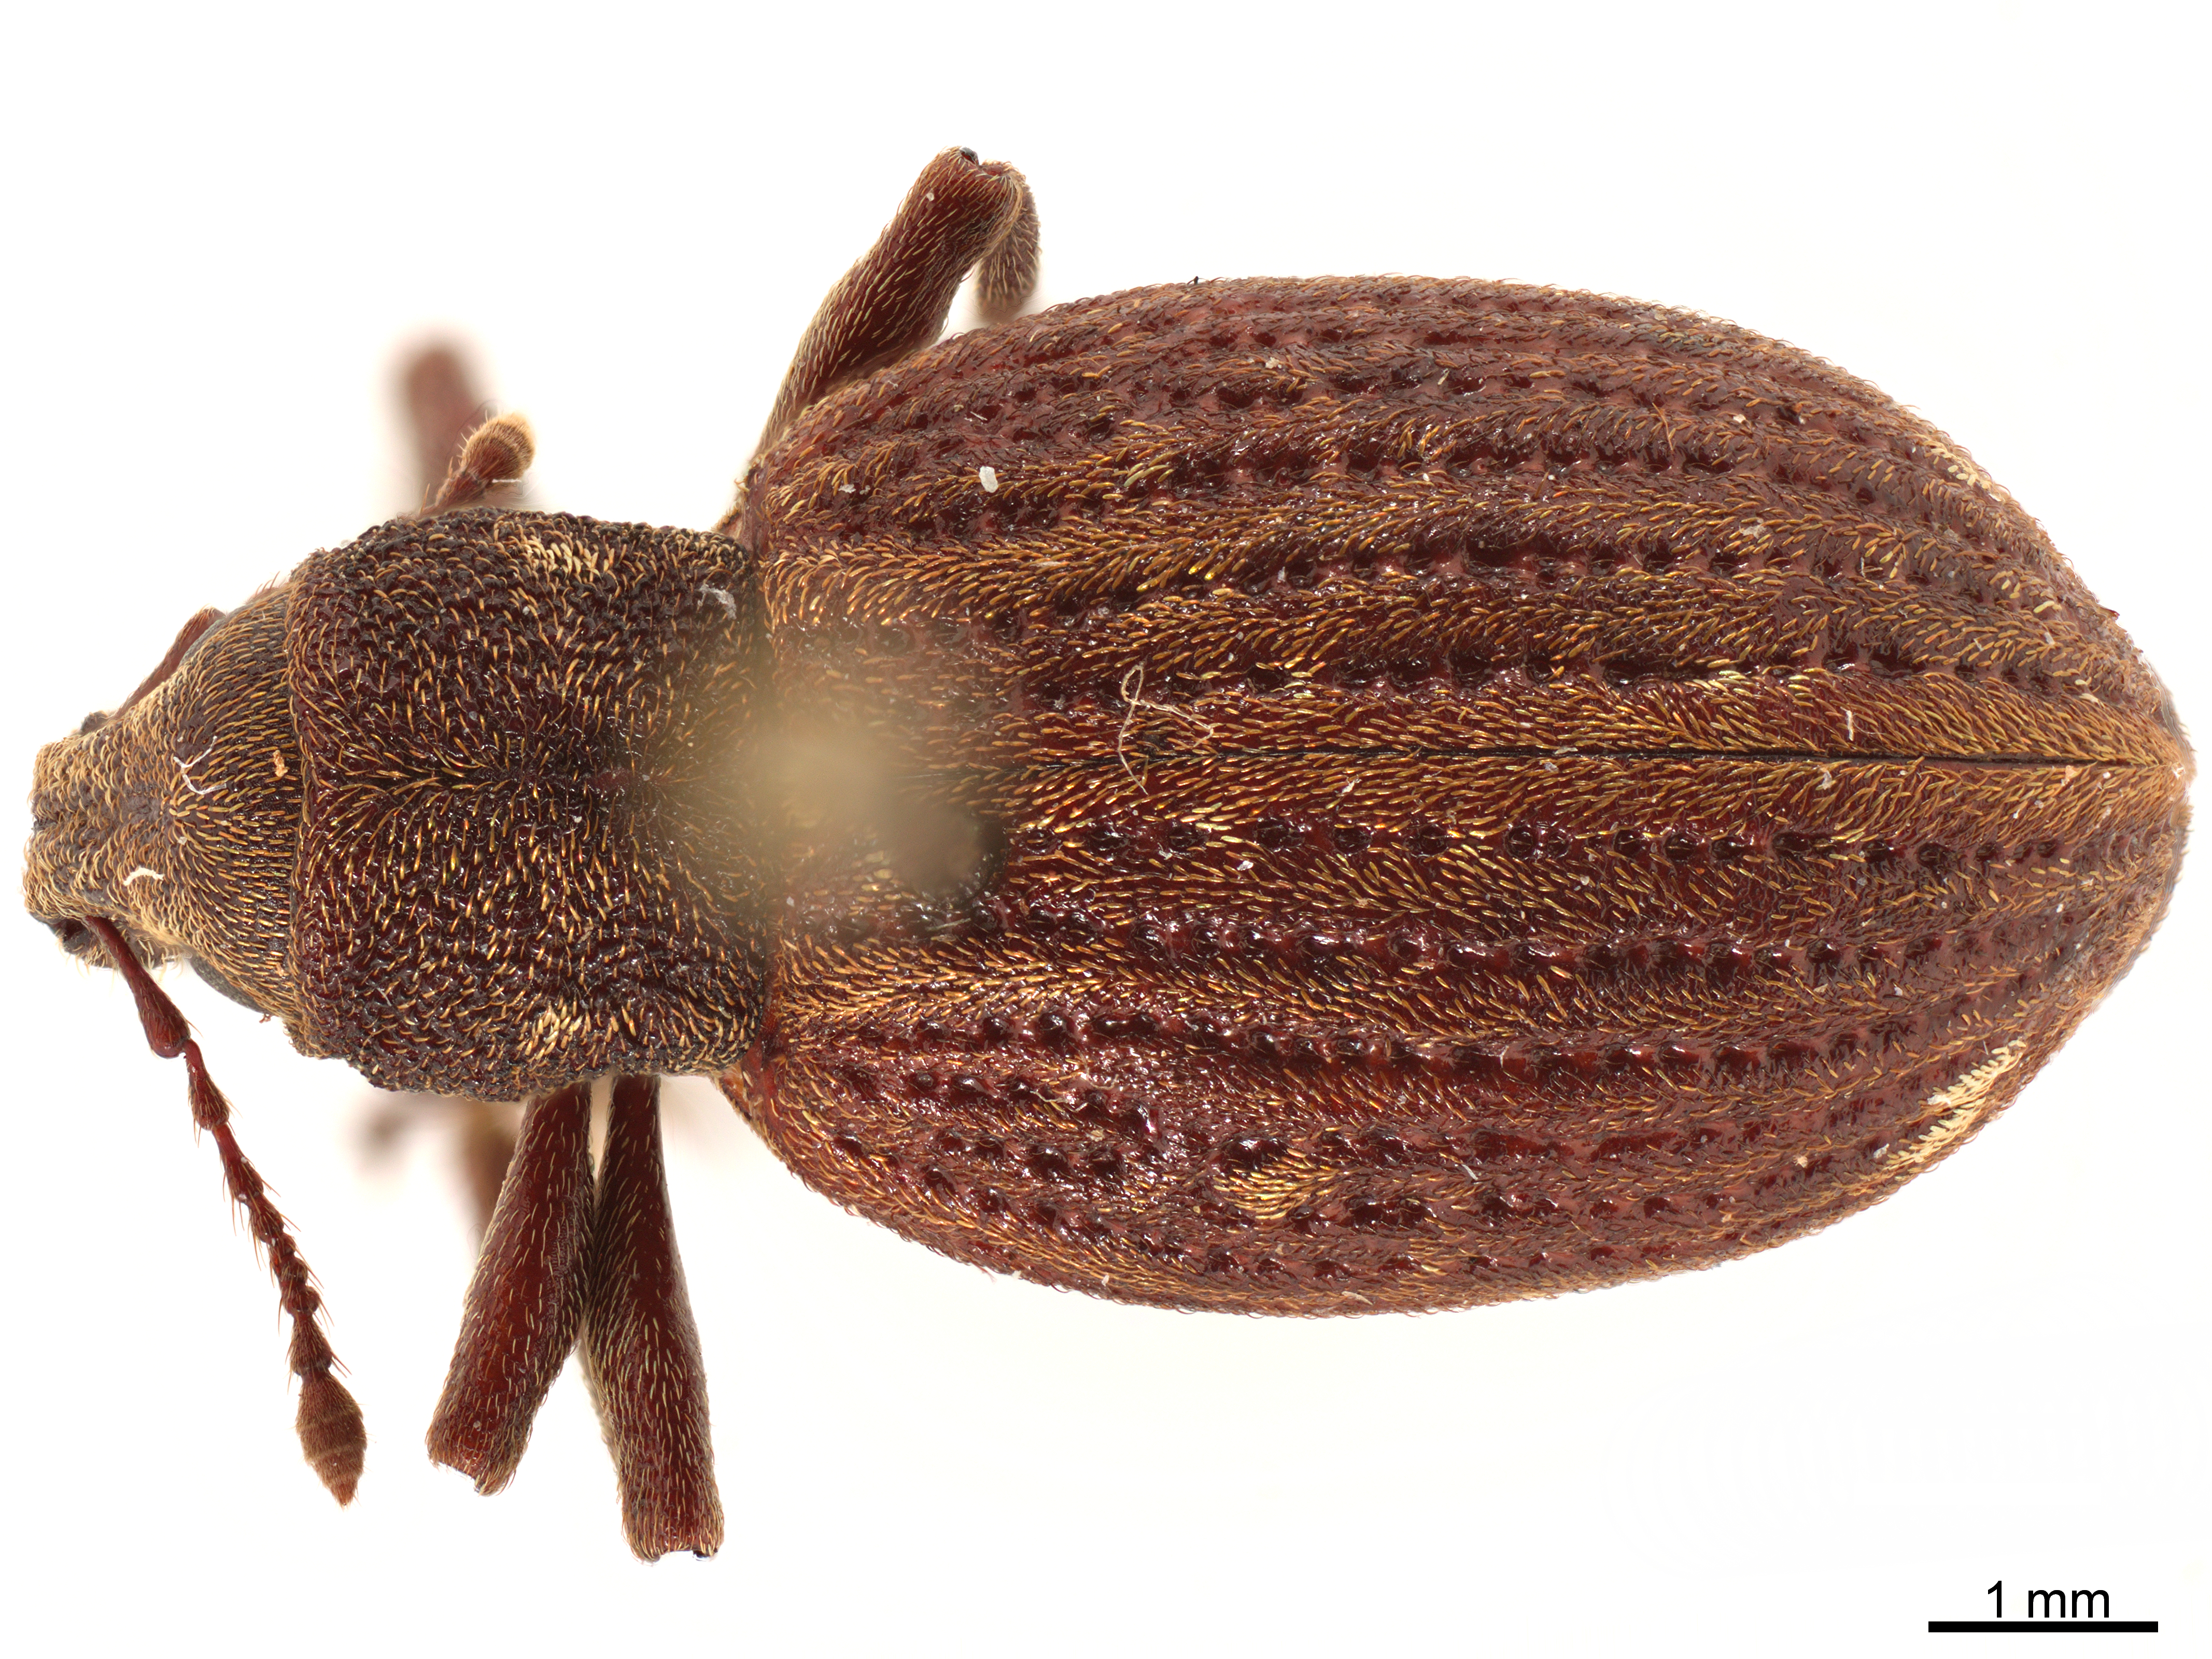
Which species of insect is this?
Plinthodes foveirostris
